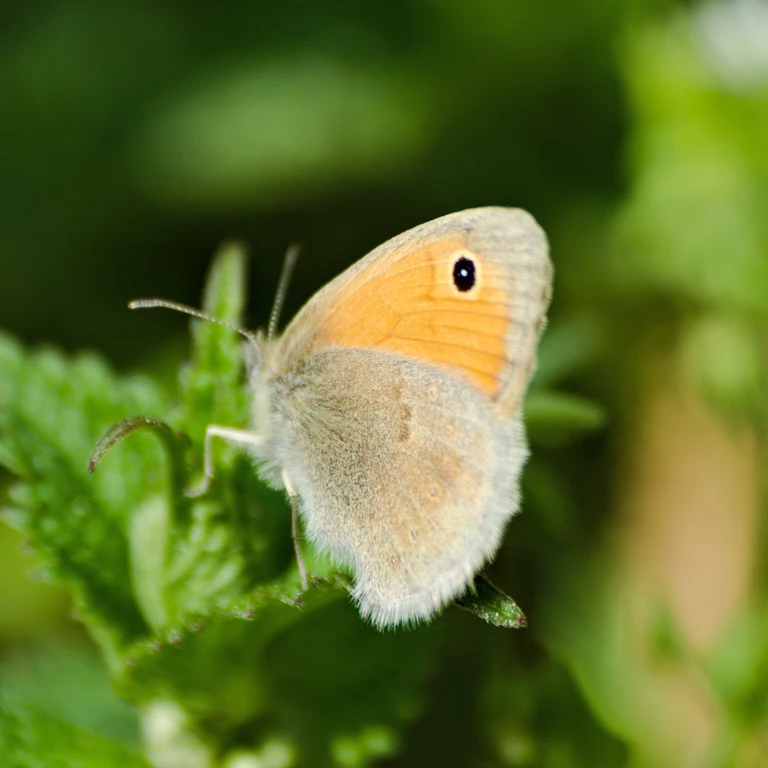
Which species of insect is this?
Coenonympha pamphilus
